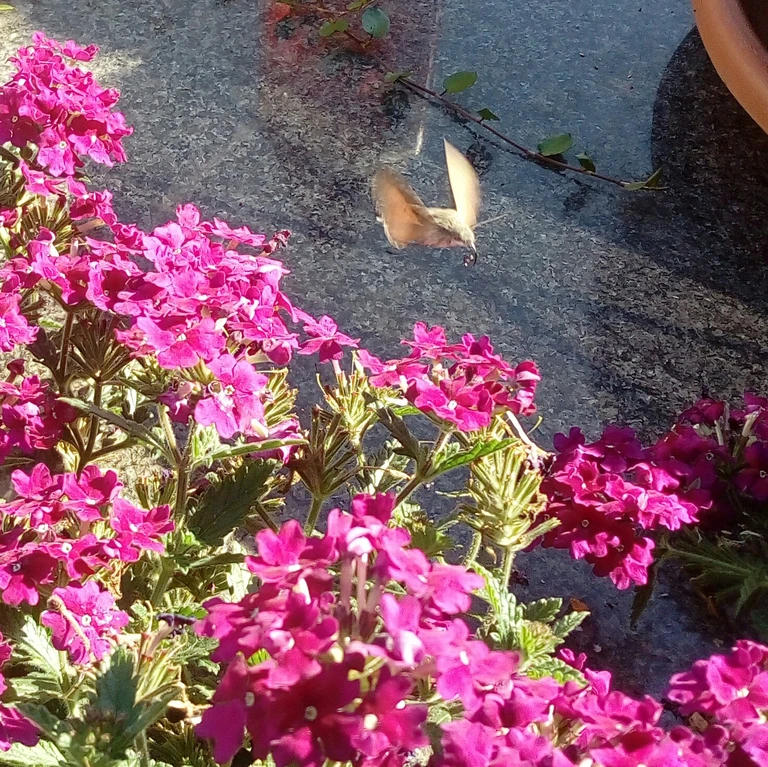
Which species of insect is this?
Macroglossum stellatarum
